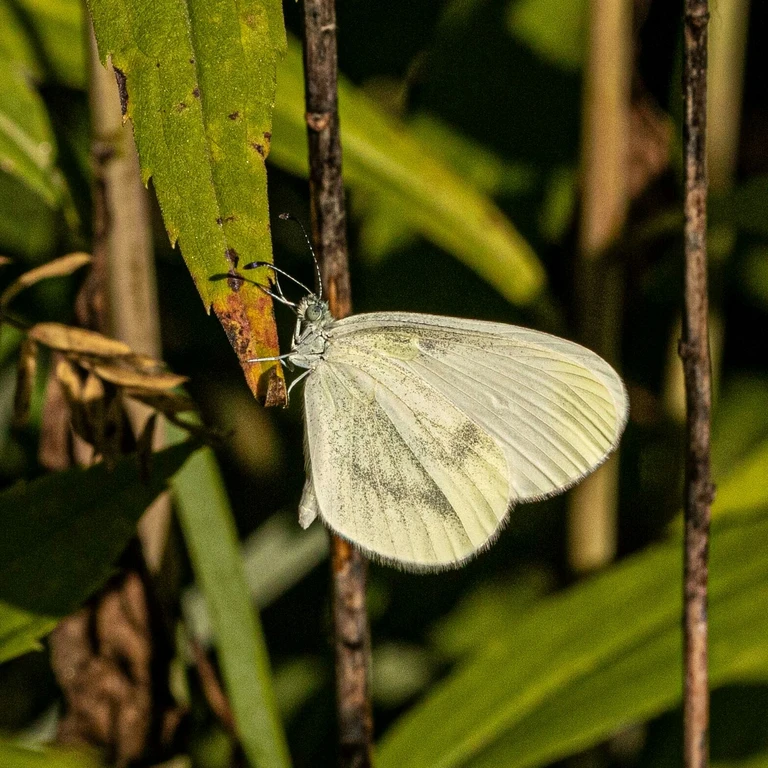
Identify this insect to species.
Leptidea sinapis/juvernica
